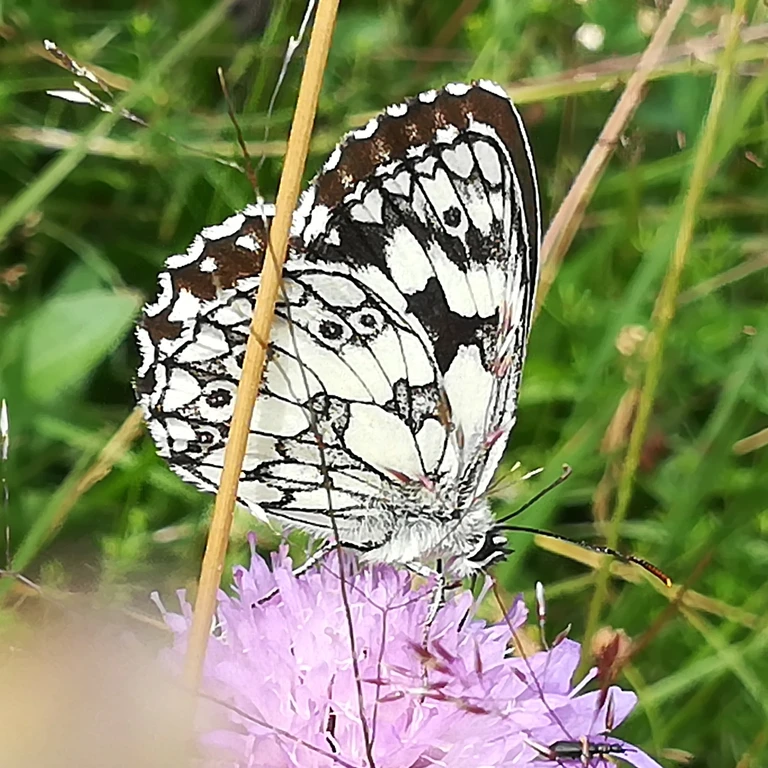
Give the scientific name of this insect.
Melanargia galathea
